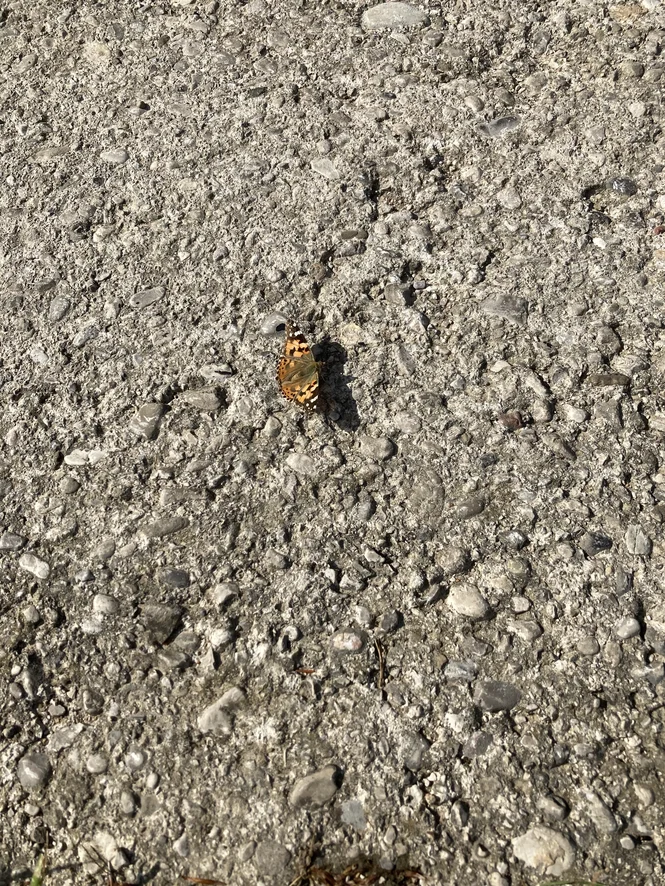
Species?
Vanessa cardui
